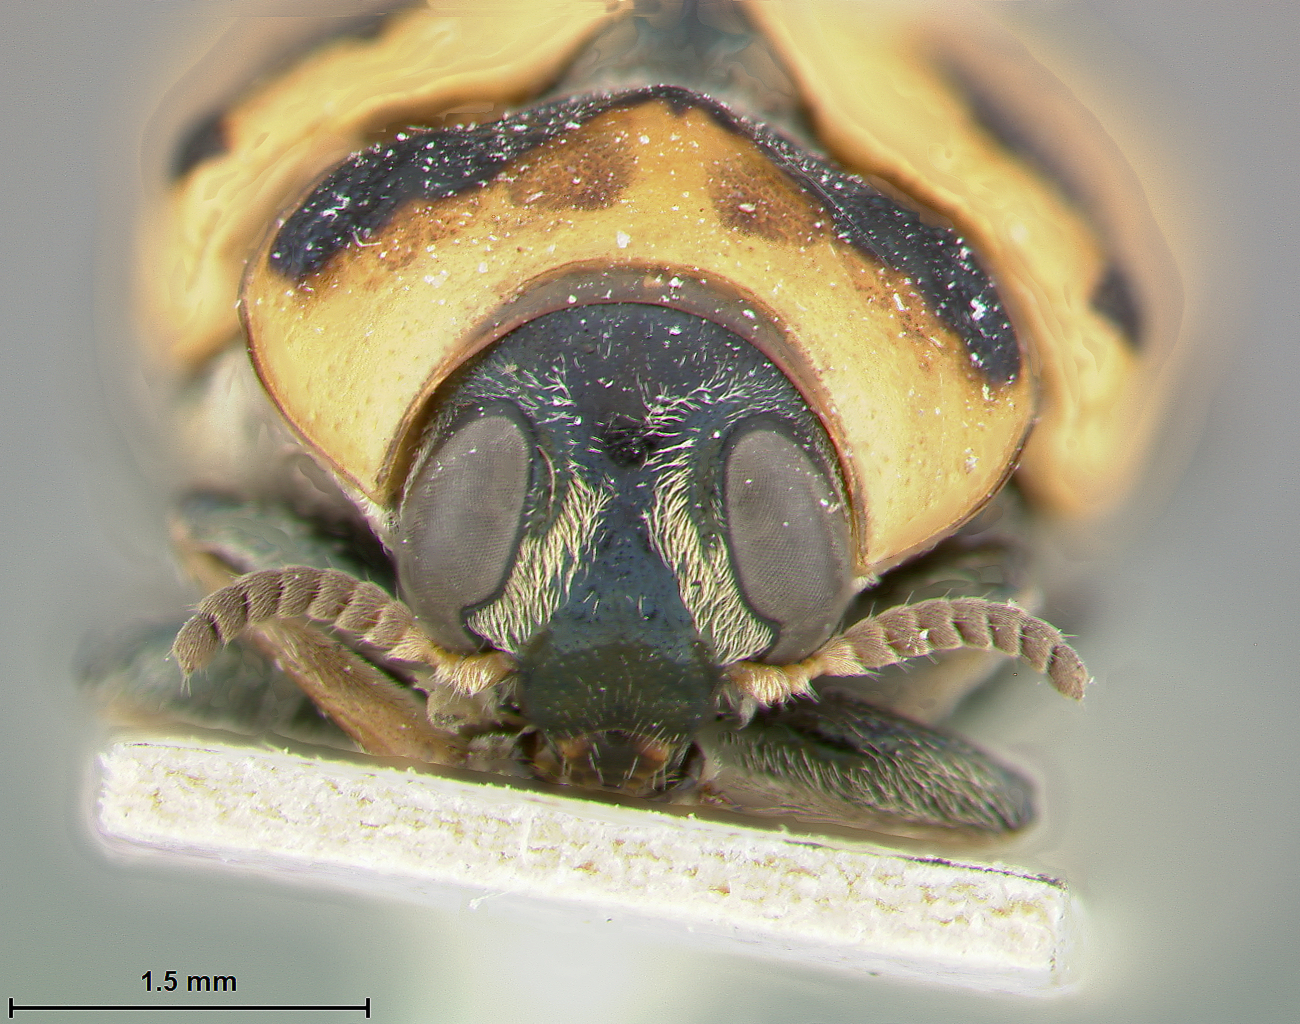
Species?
Aspidolopha thoracica
